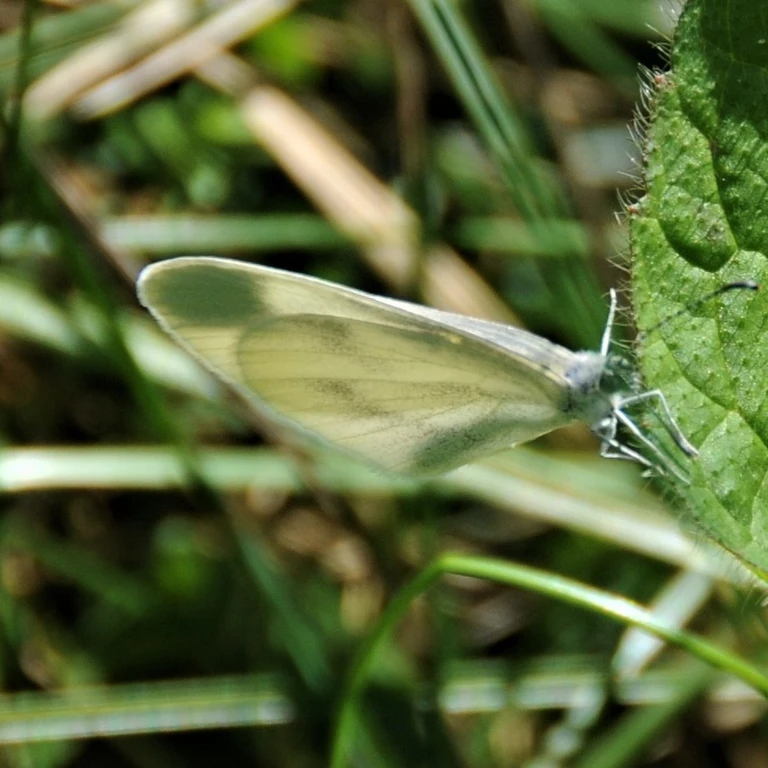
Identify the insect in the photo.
Leptidea sinapis/juvernica
